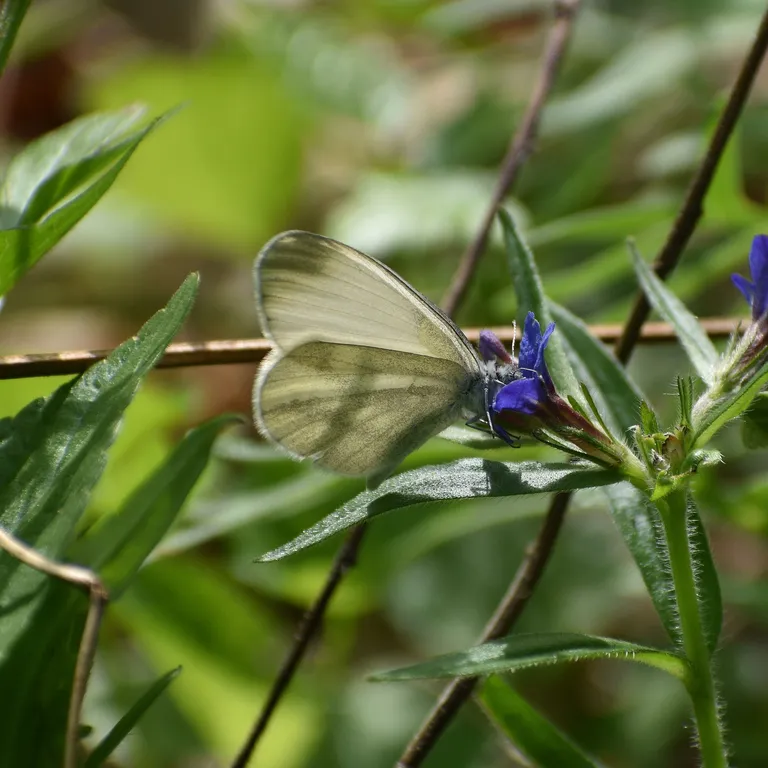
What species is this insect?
Leptidea sinapis/juvernica
